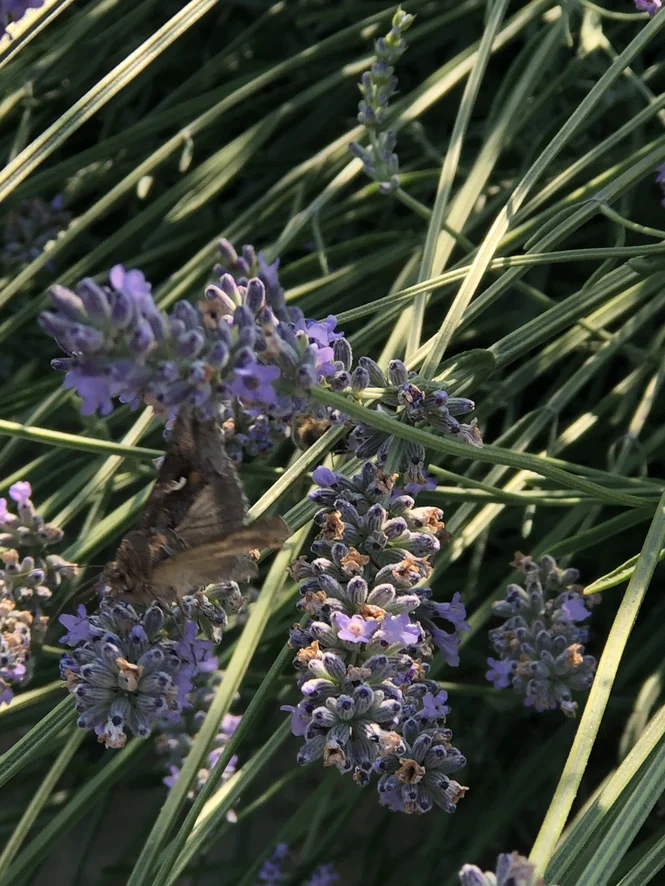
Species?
Autographa gamma
